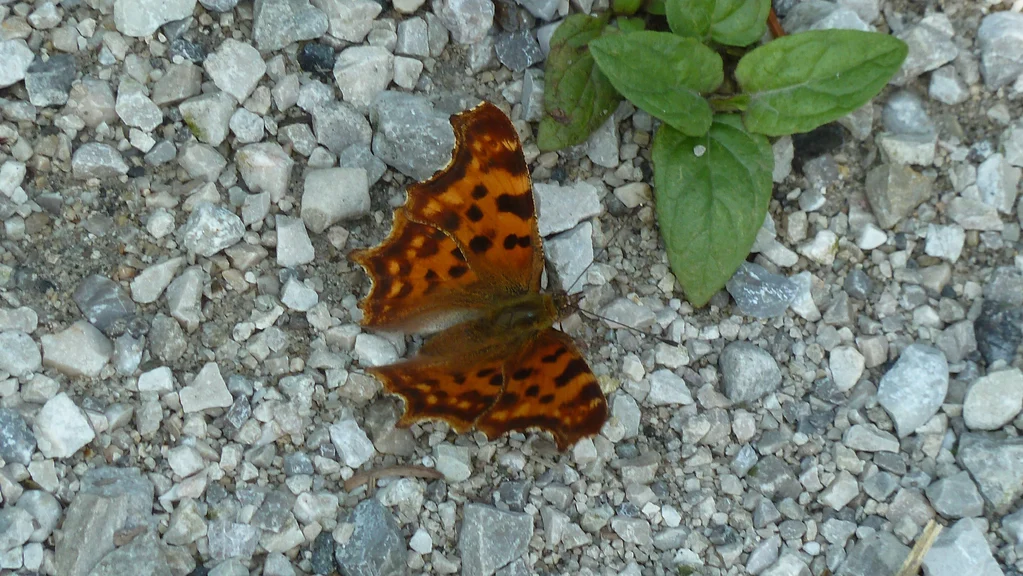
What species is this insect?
Polygonia c-album
